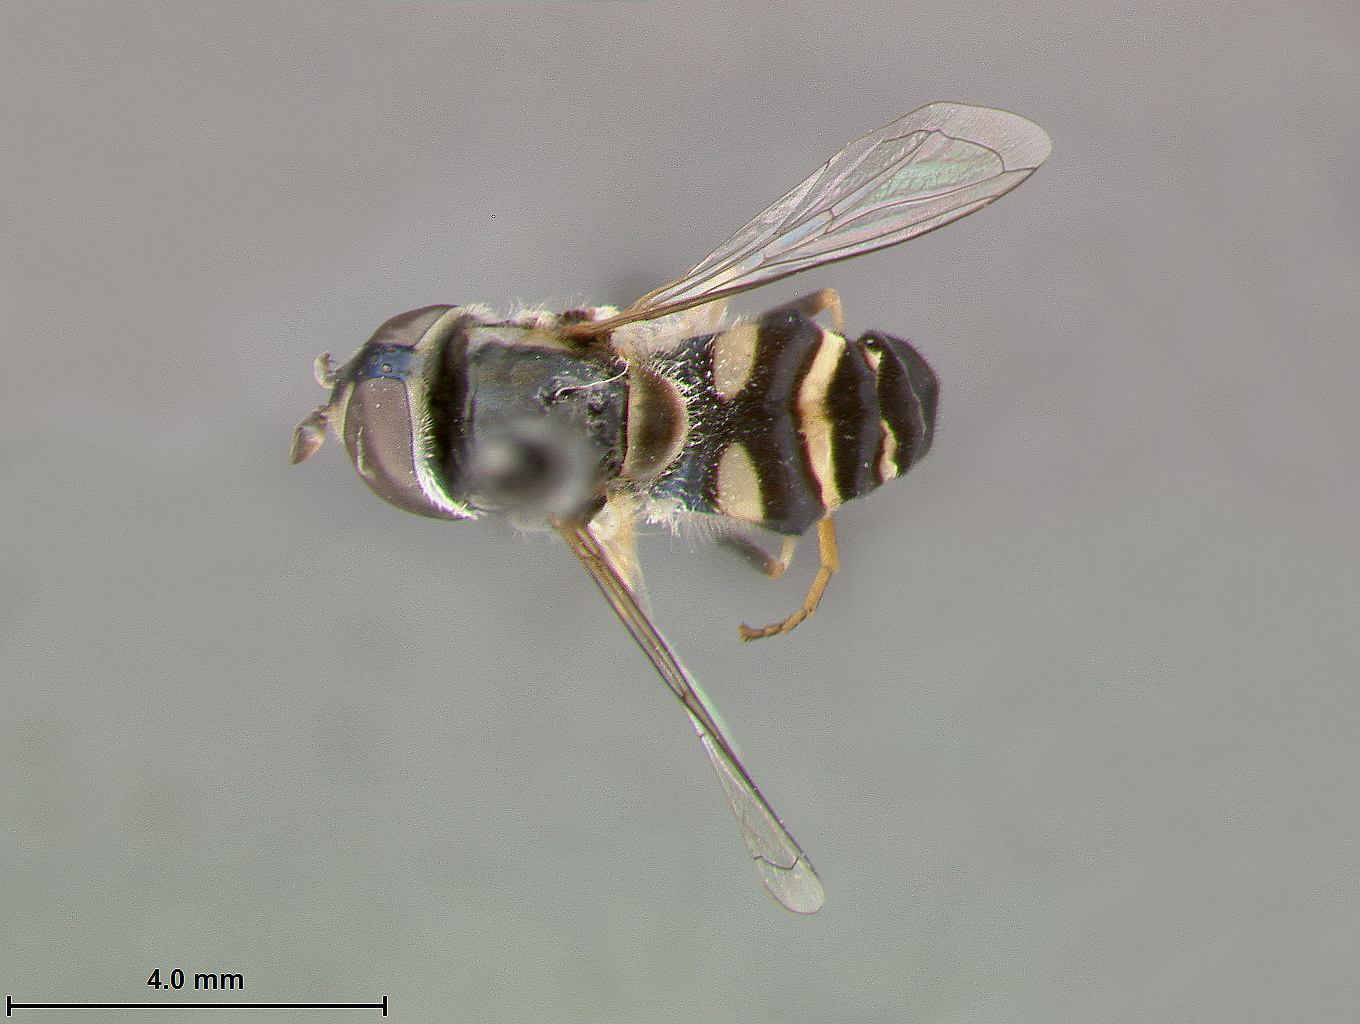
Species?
Epistrophe magnicornis
